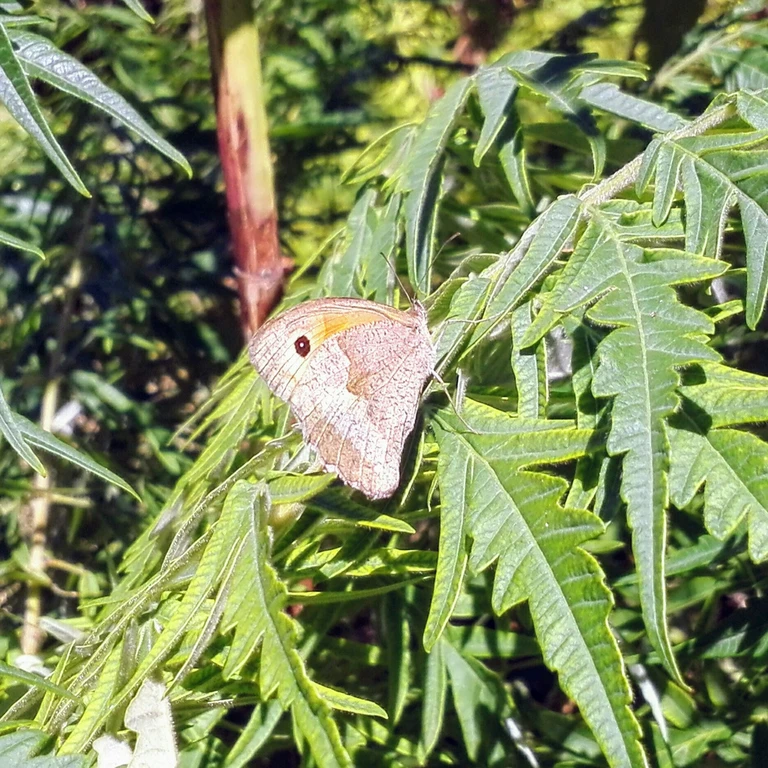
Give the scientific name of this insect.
Maniola jurtina
